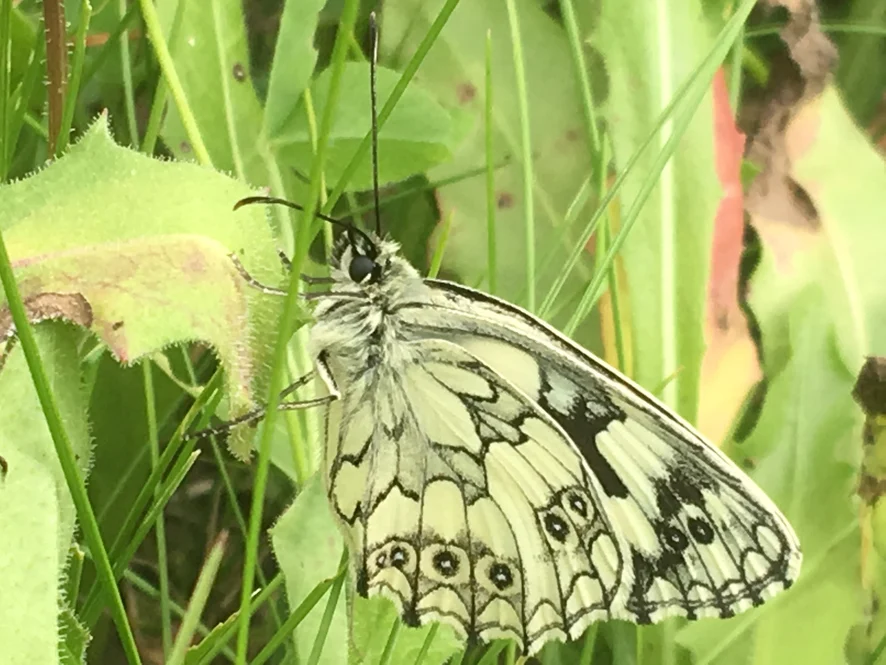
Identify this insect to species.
Melanargia galathea
